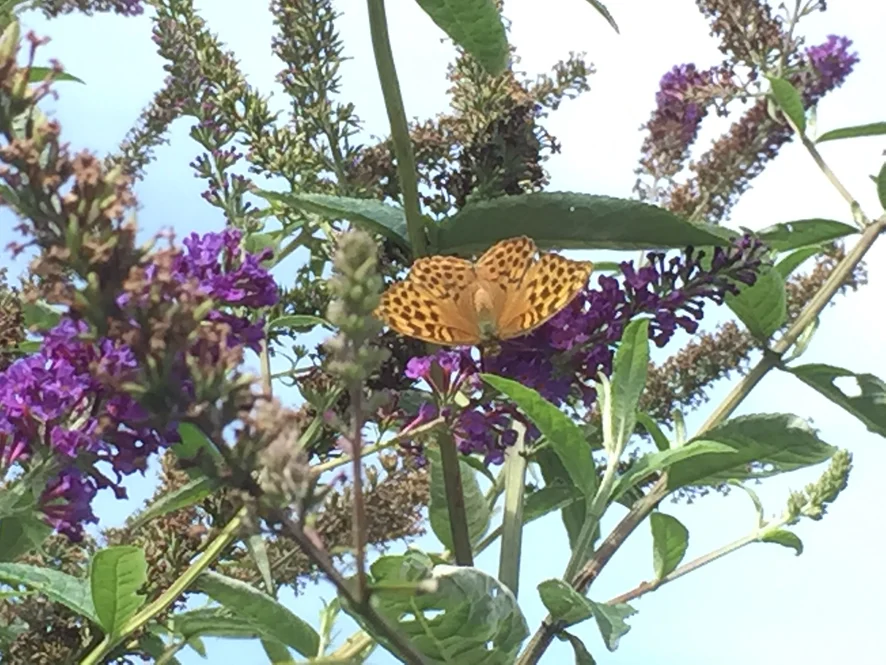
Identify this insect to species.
Argynnis paphia
